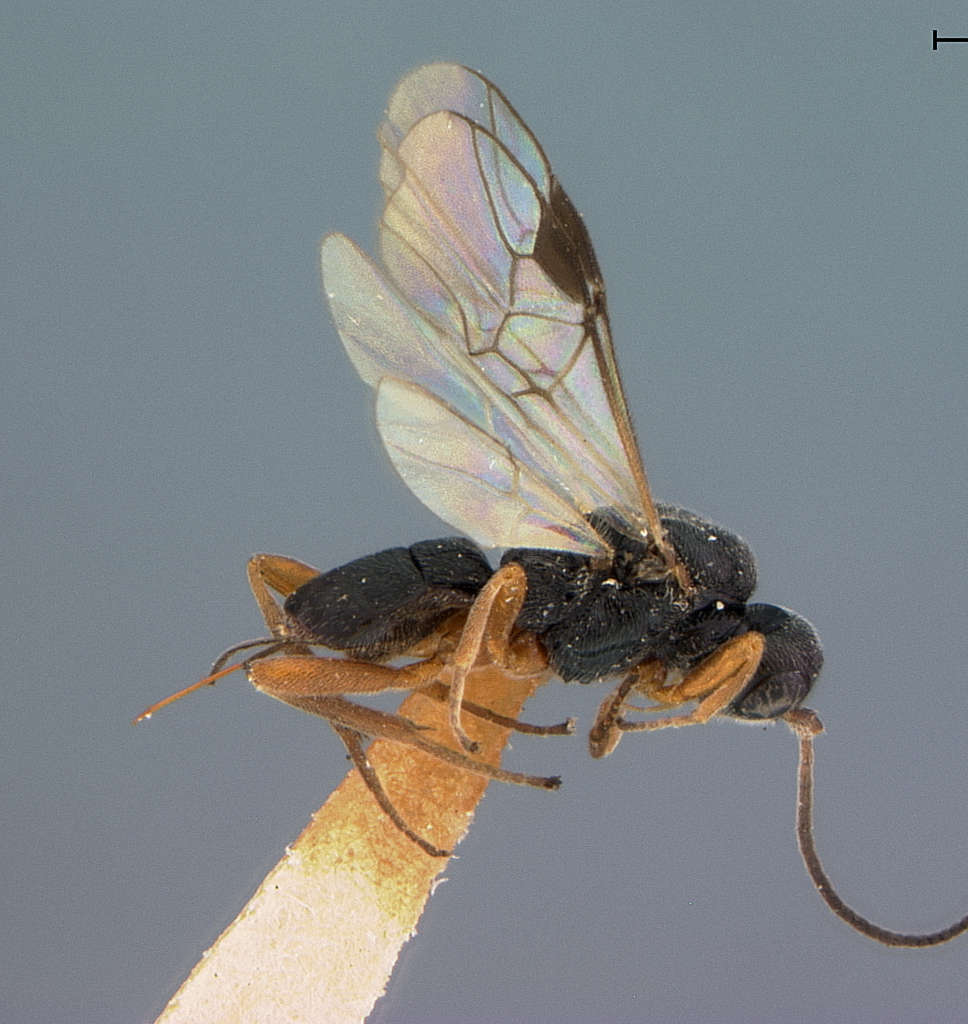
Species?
Aliolus calyptoides
